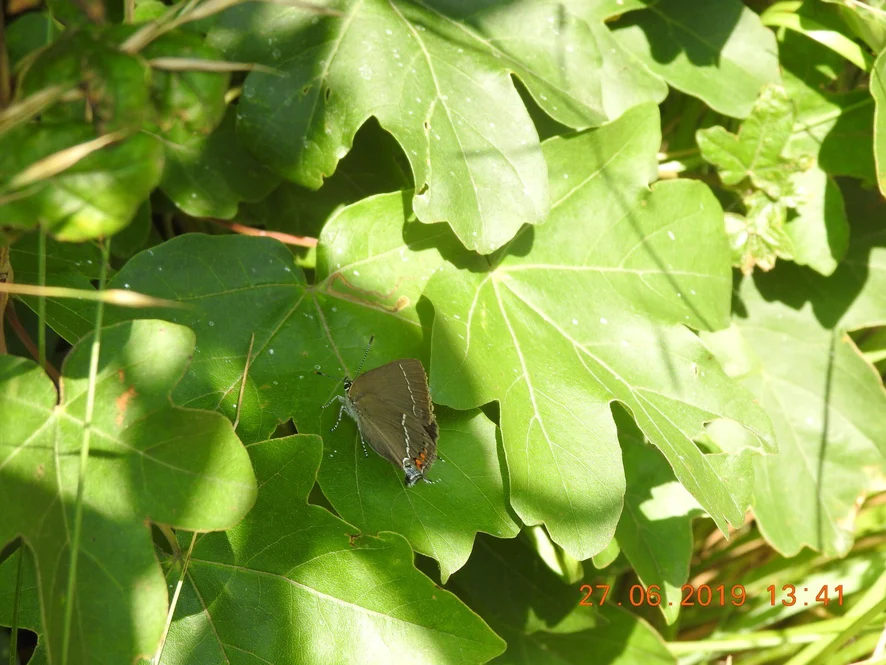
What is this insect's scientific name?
Satyrium spini (also Tuttiola spini)
